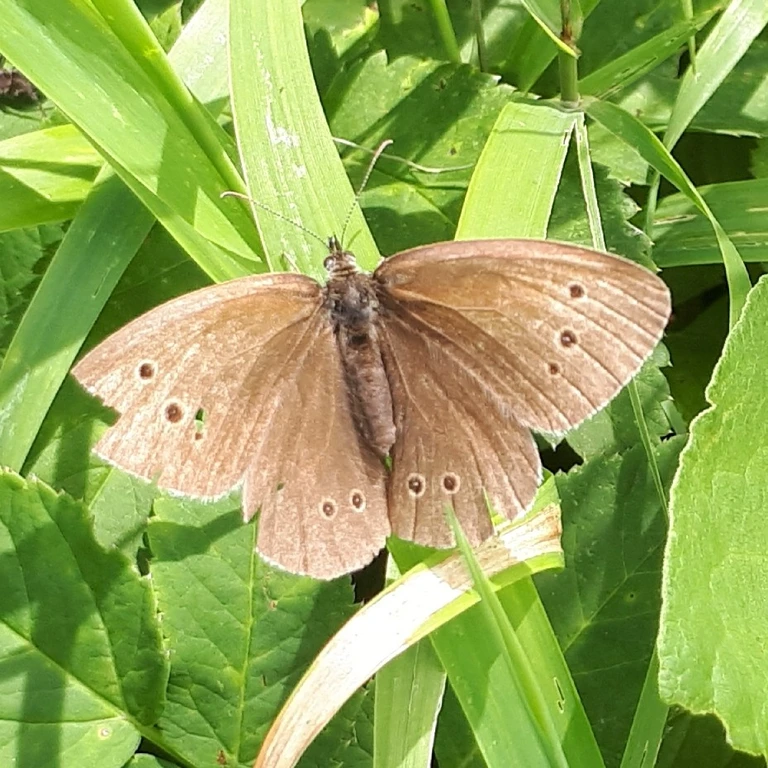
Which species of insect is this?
Aphantopus hyperantus
